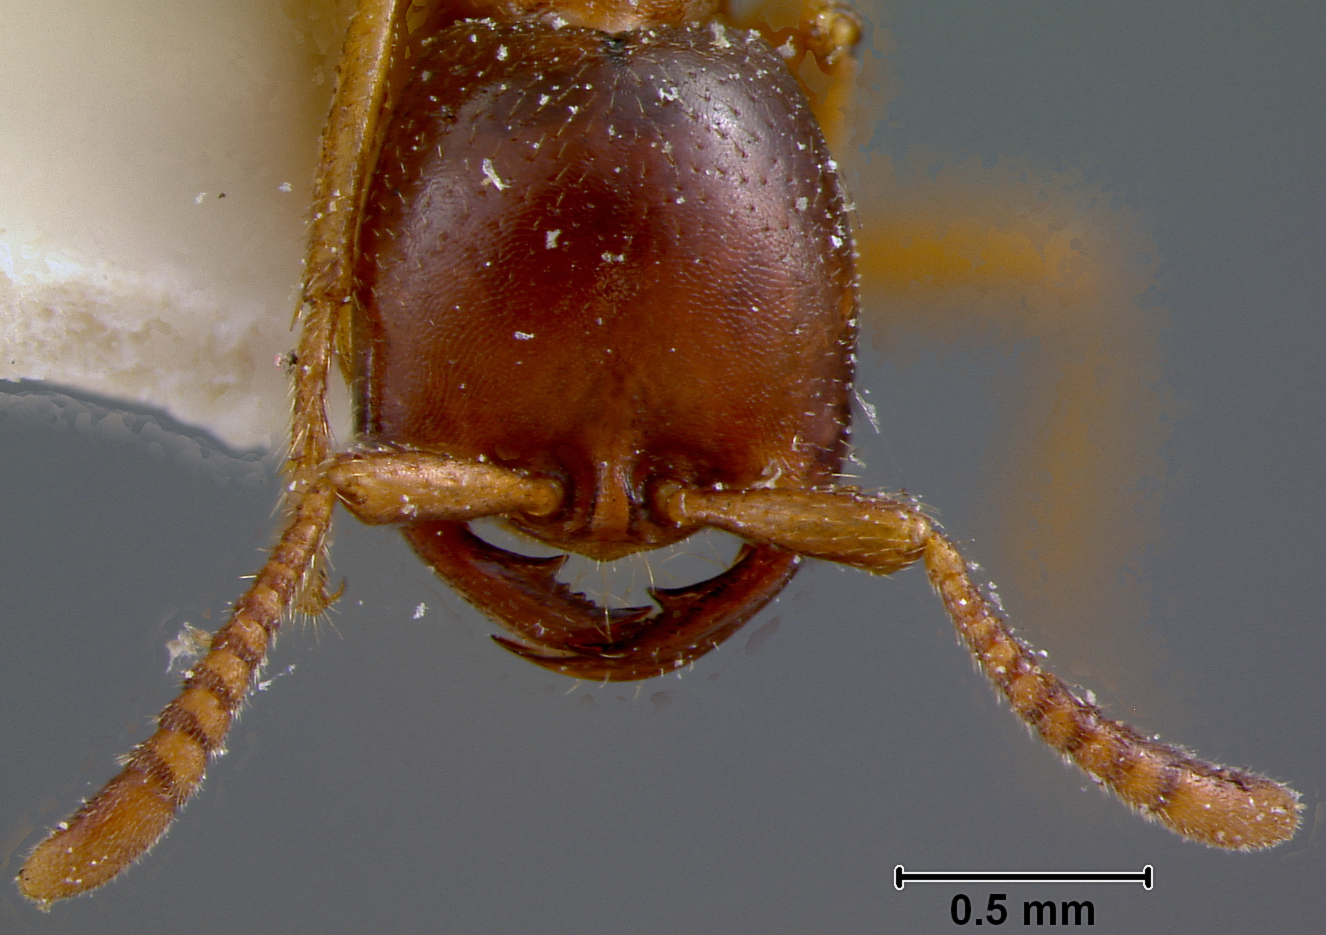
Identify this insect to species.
Dorylus kohli
